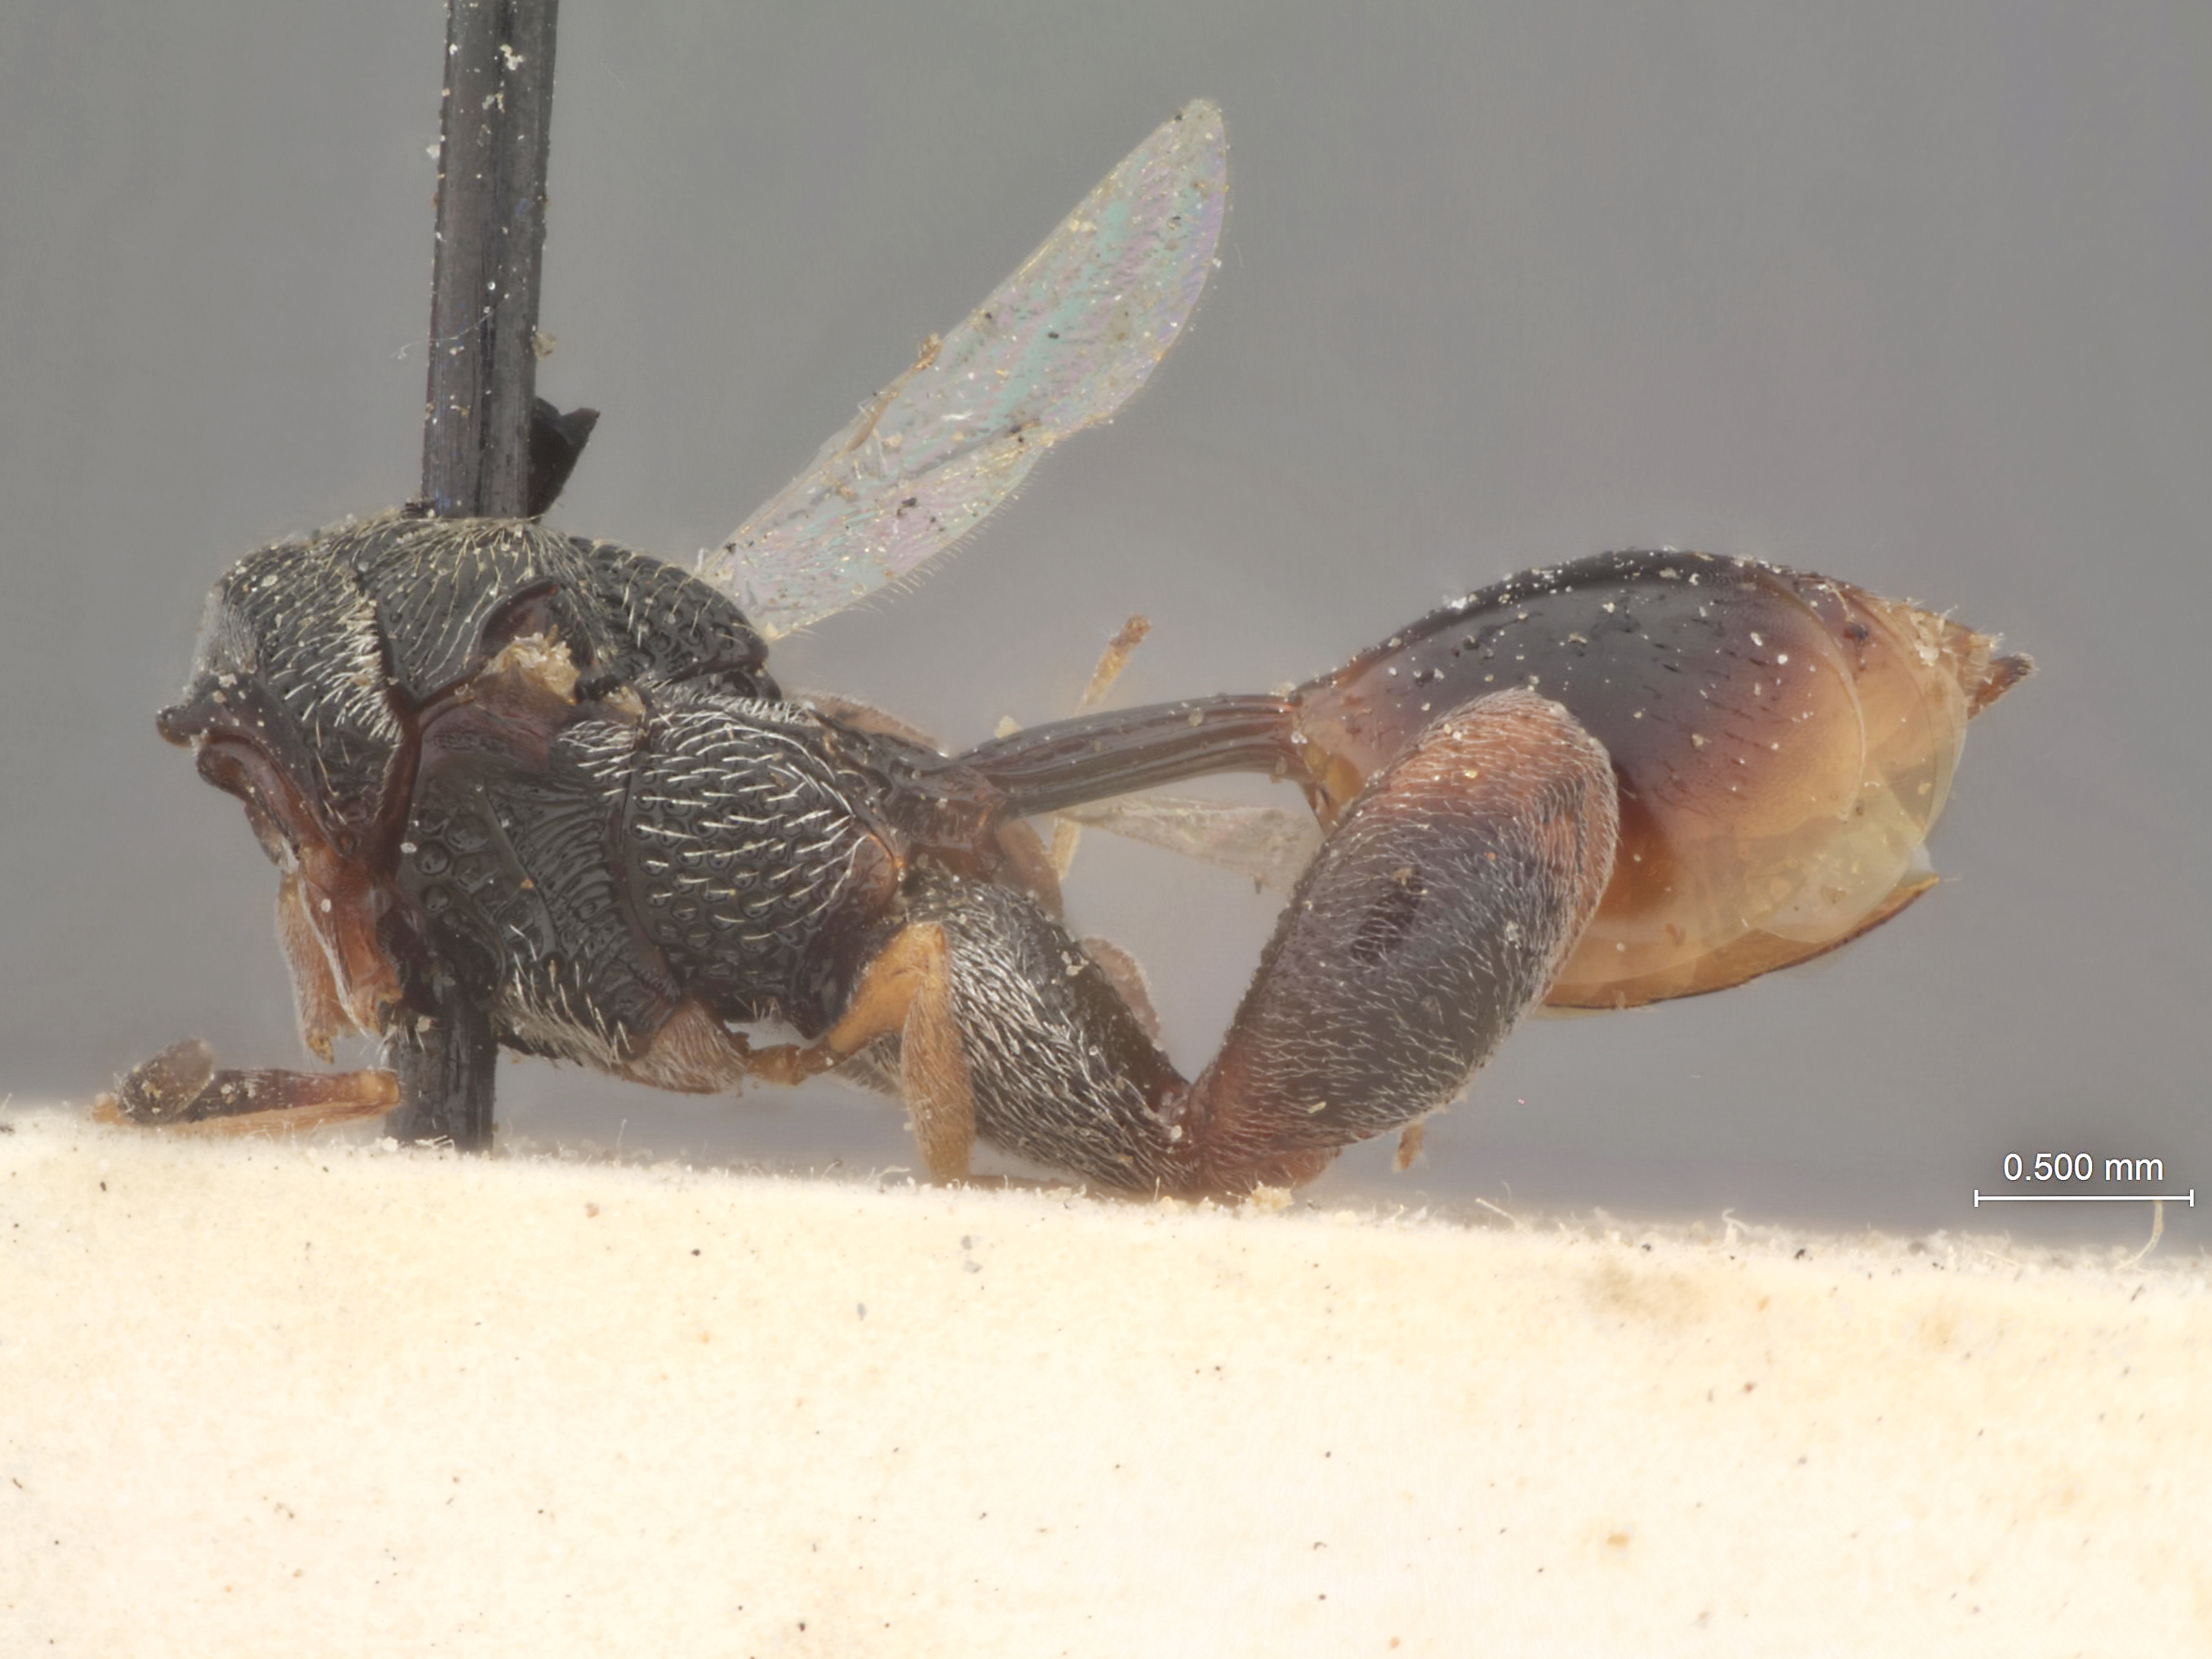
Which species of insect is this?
Arretocera nilamburense
